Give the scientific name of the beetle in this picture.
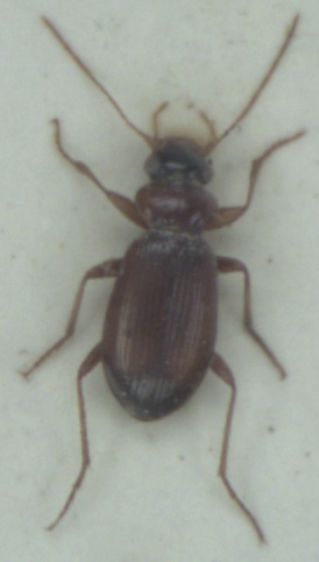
Leistus terminatus
